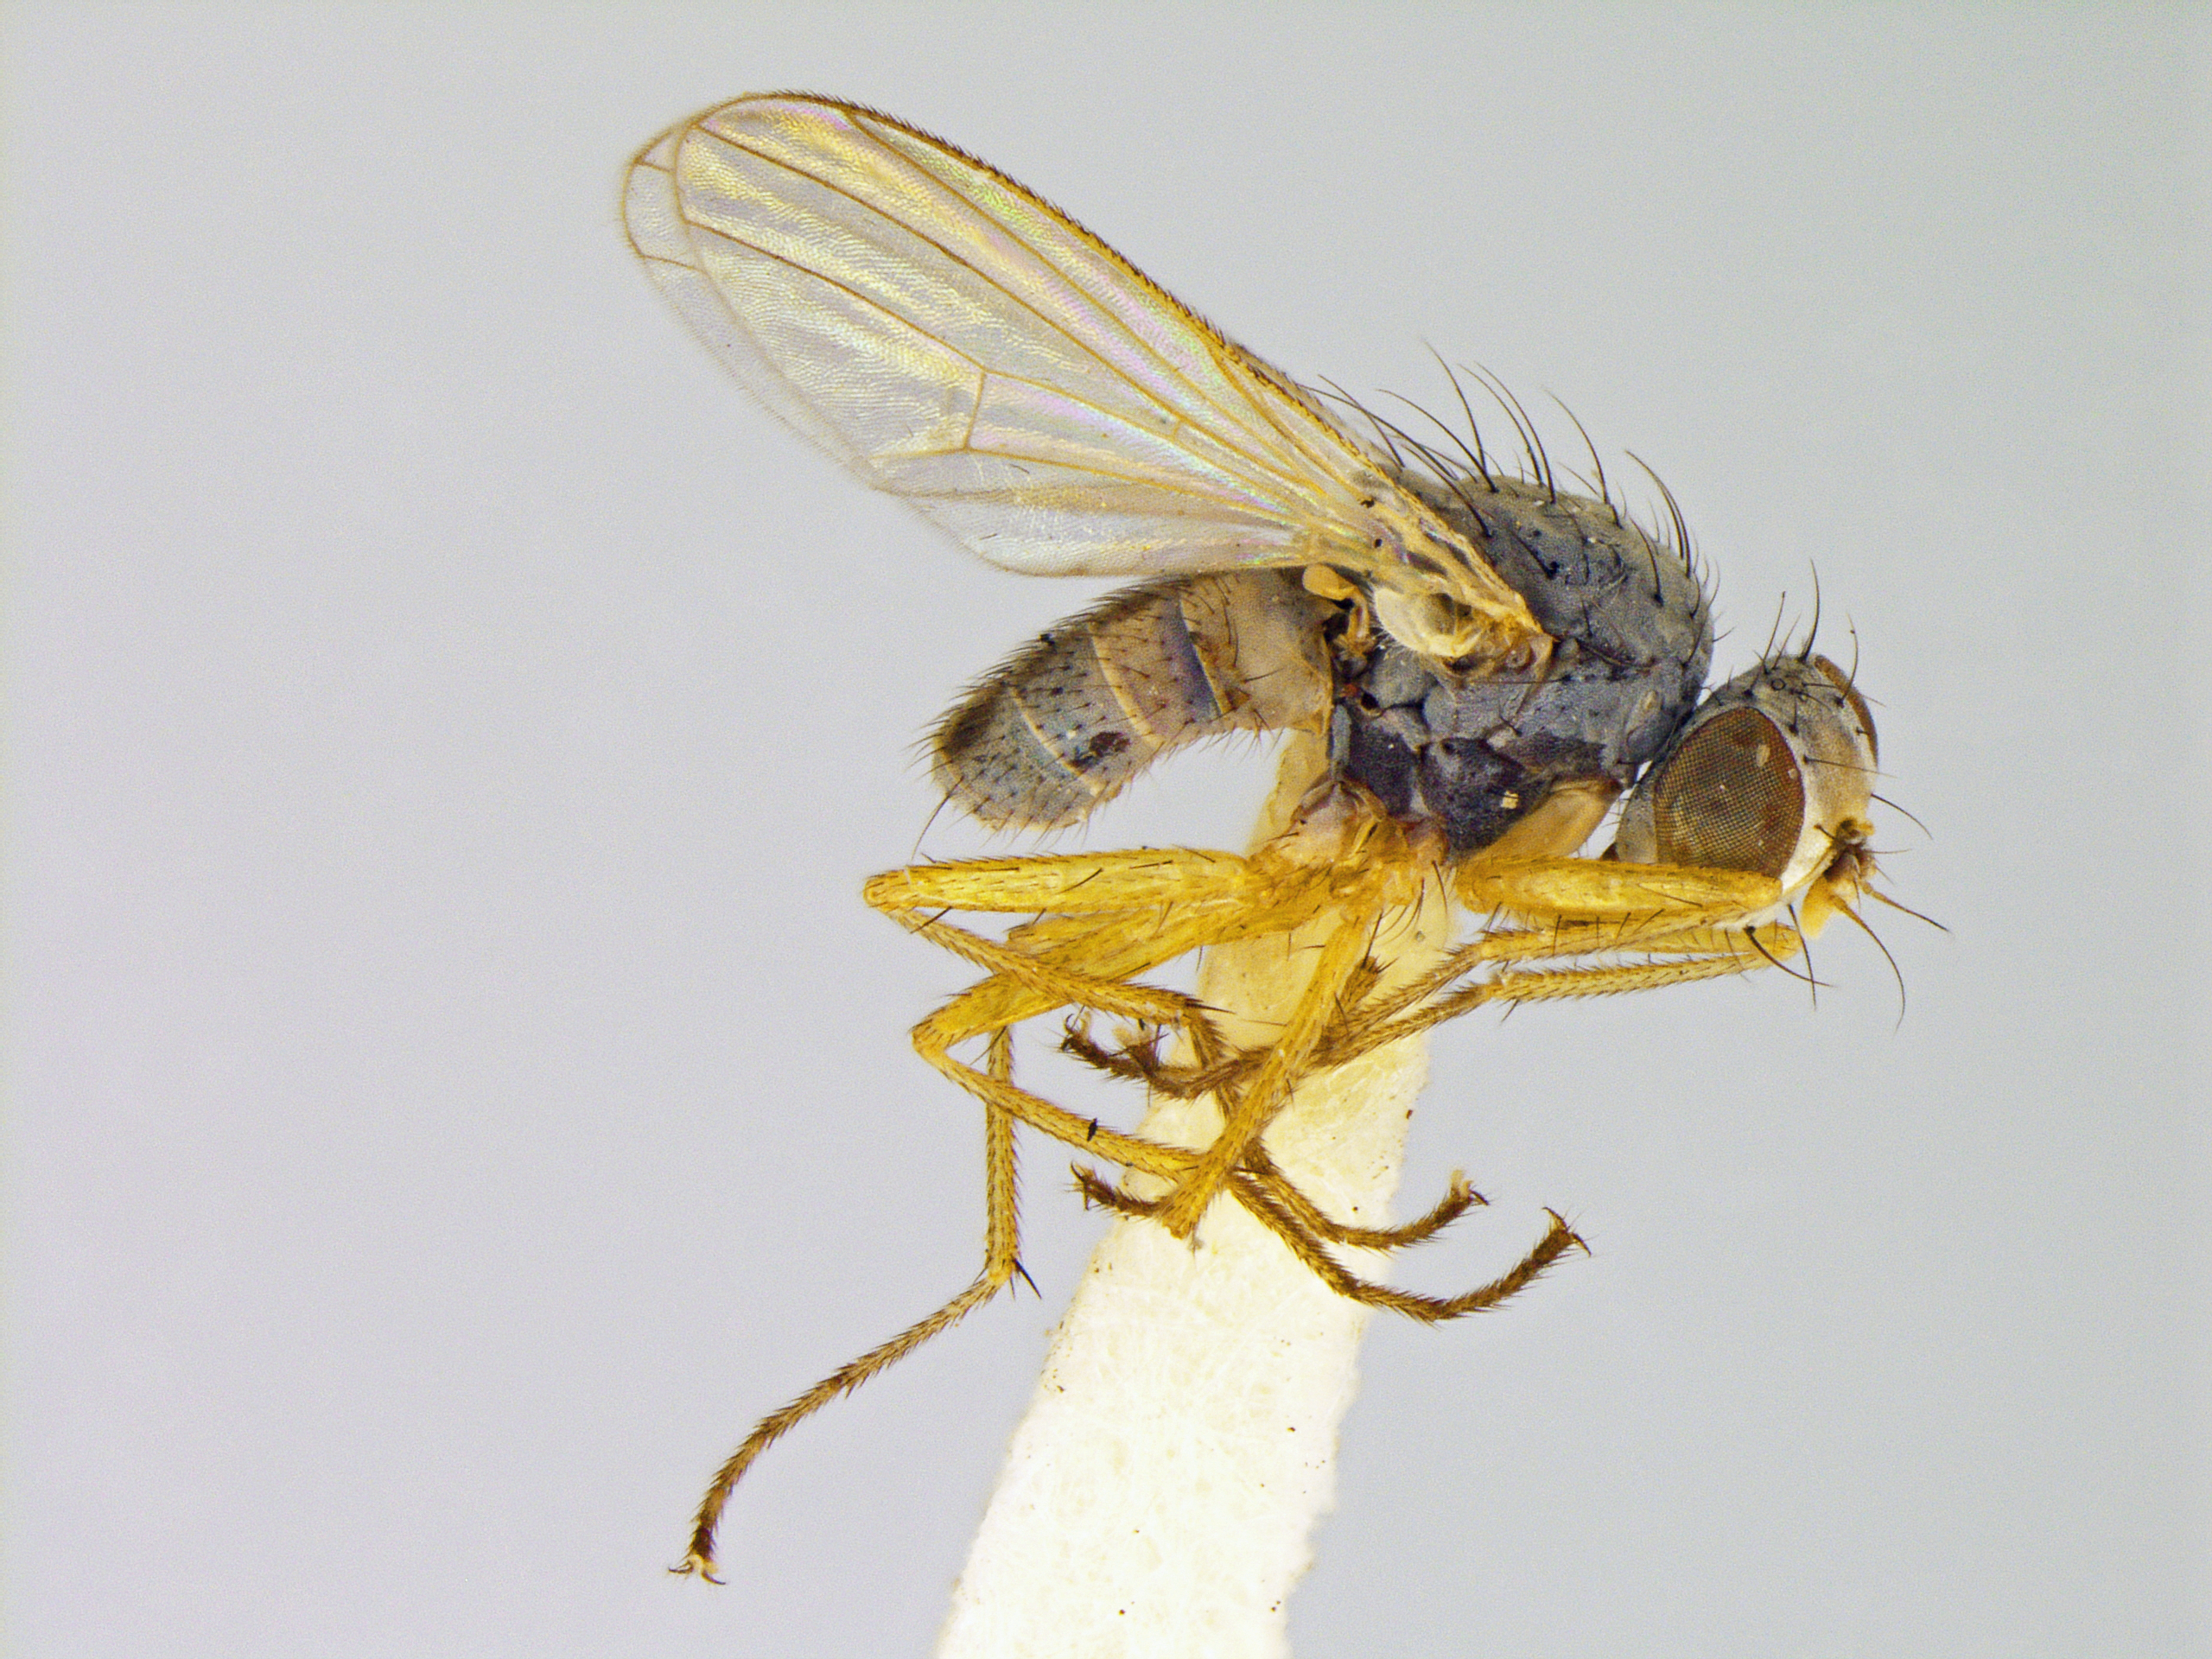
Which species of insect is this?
Limosia bimorpha (also Coenosia bimorpha)
